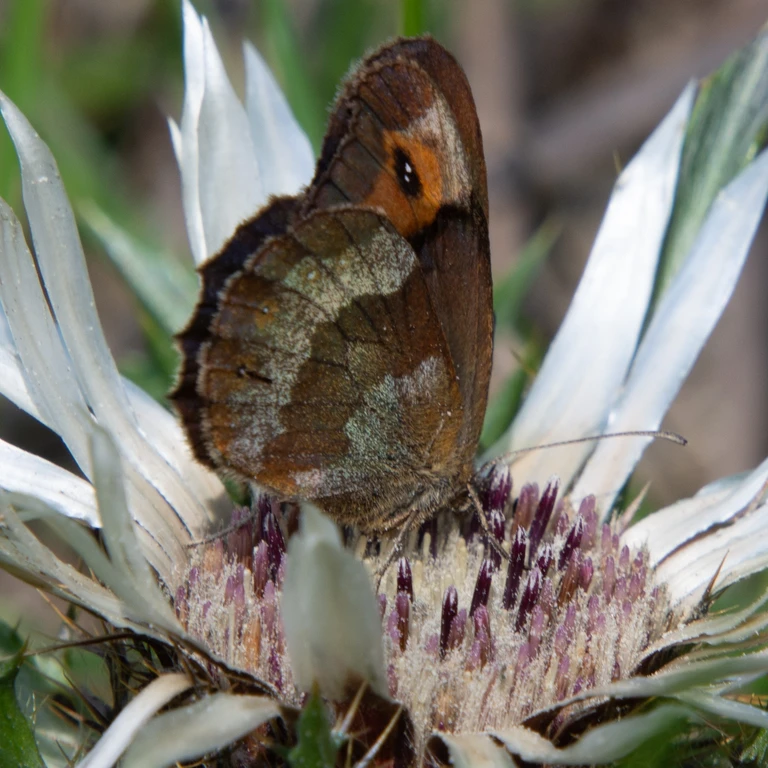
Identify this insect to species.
Erebia aethiops
